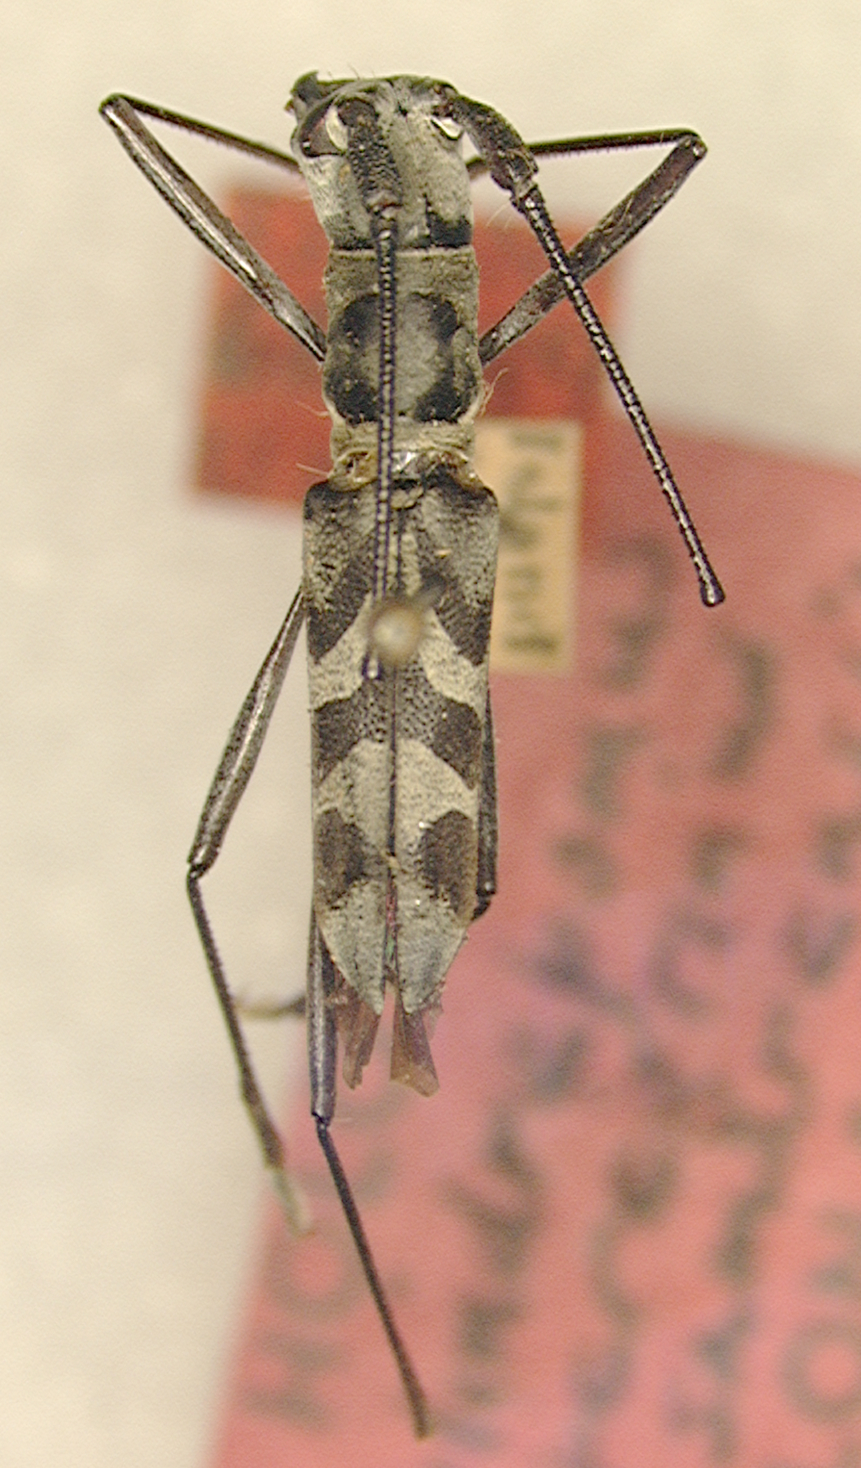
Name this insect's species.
Cylindrepomus peregrinus
